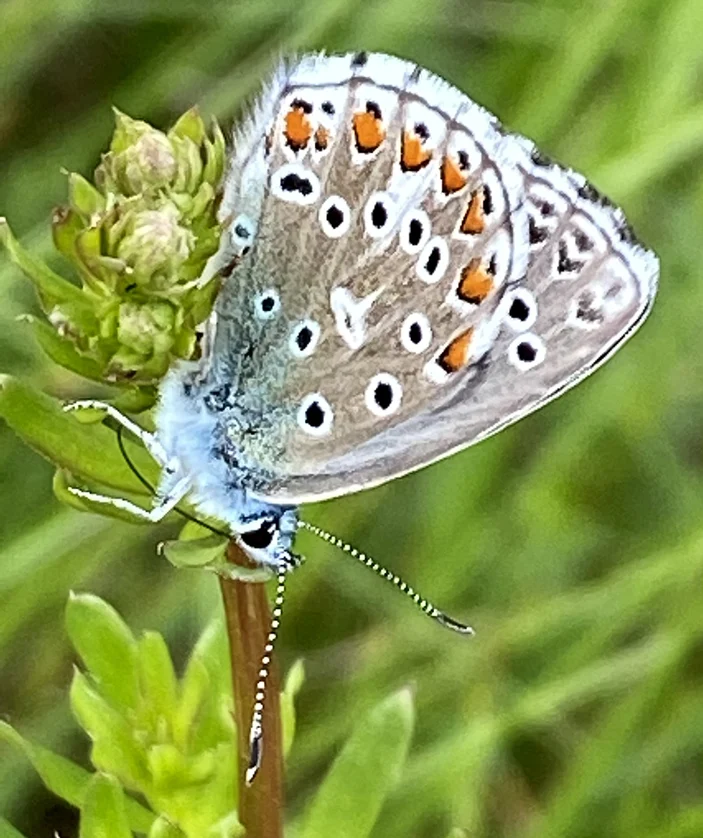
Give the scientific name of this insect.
Lysandra bellargus
